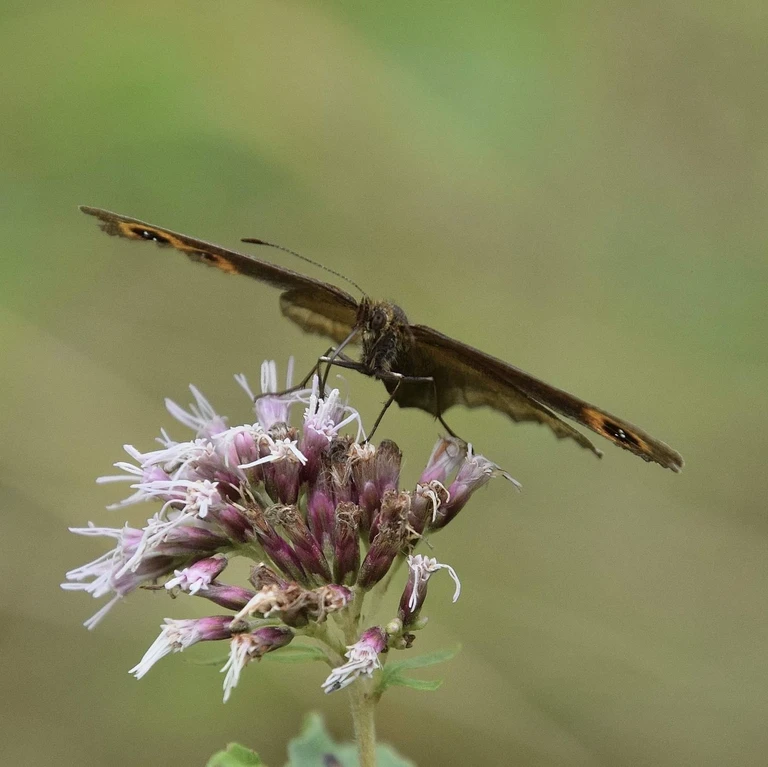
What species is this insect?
Erebia aethiops
